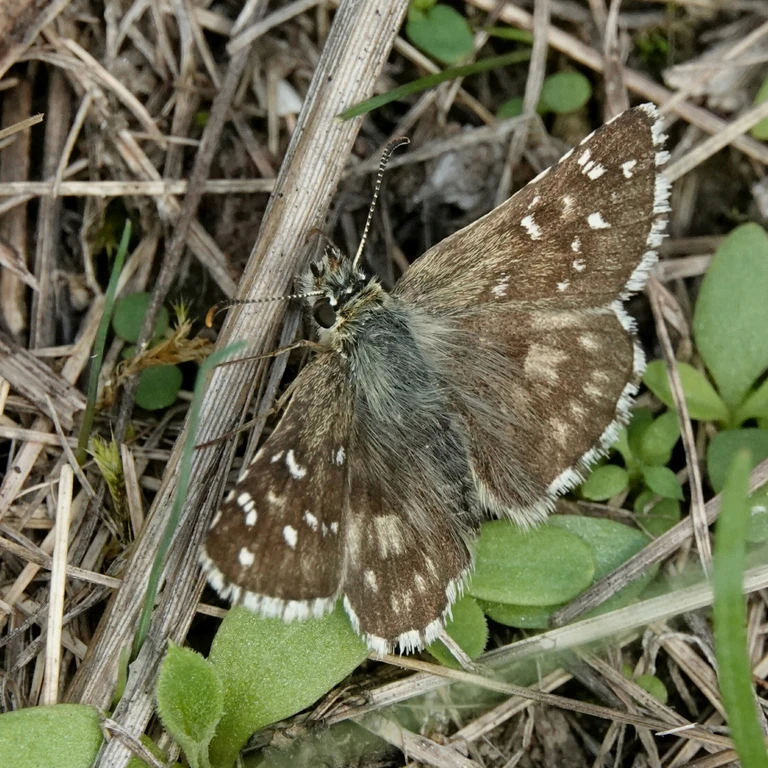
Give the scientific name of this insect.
Pyrgus armoricanus
